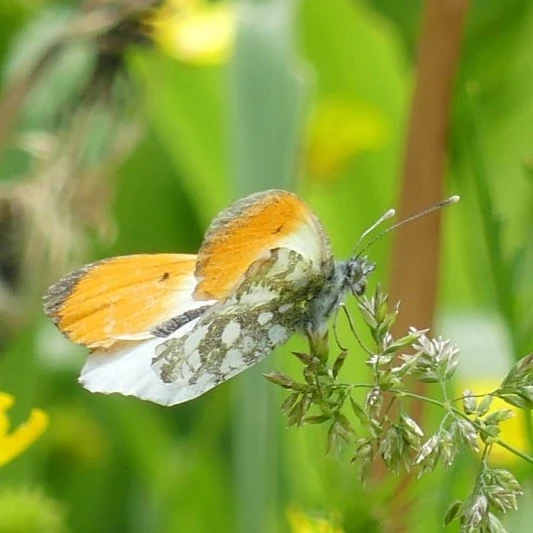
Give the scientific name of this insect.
Anthocharis cardamines
